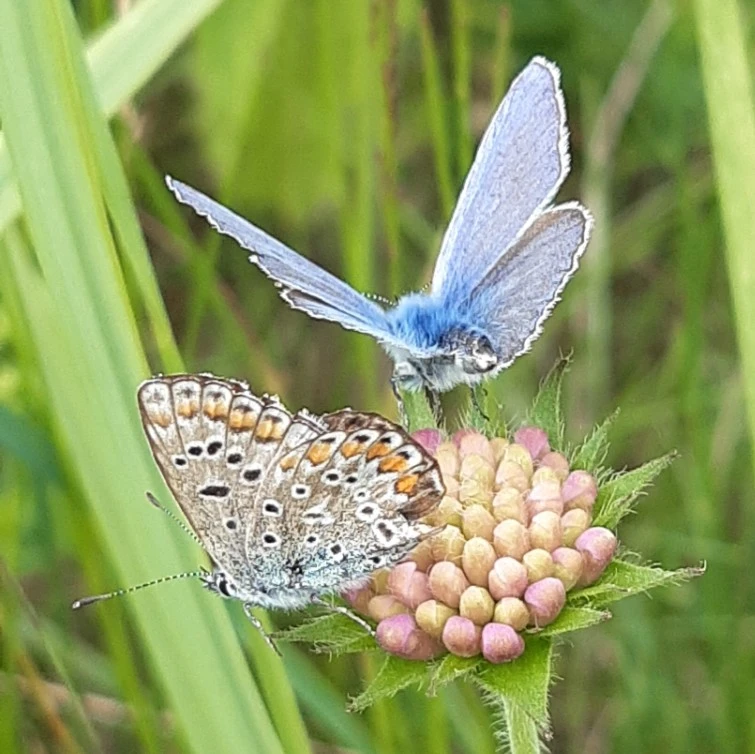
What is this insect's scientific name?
Polyommatus icarus
